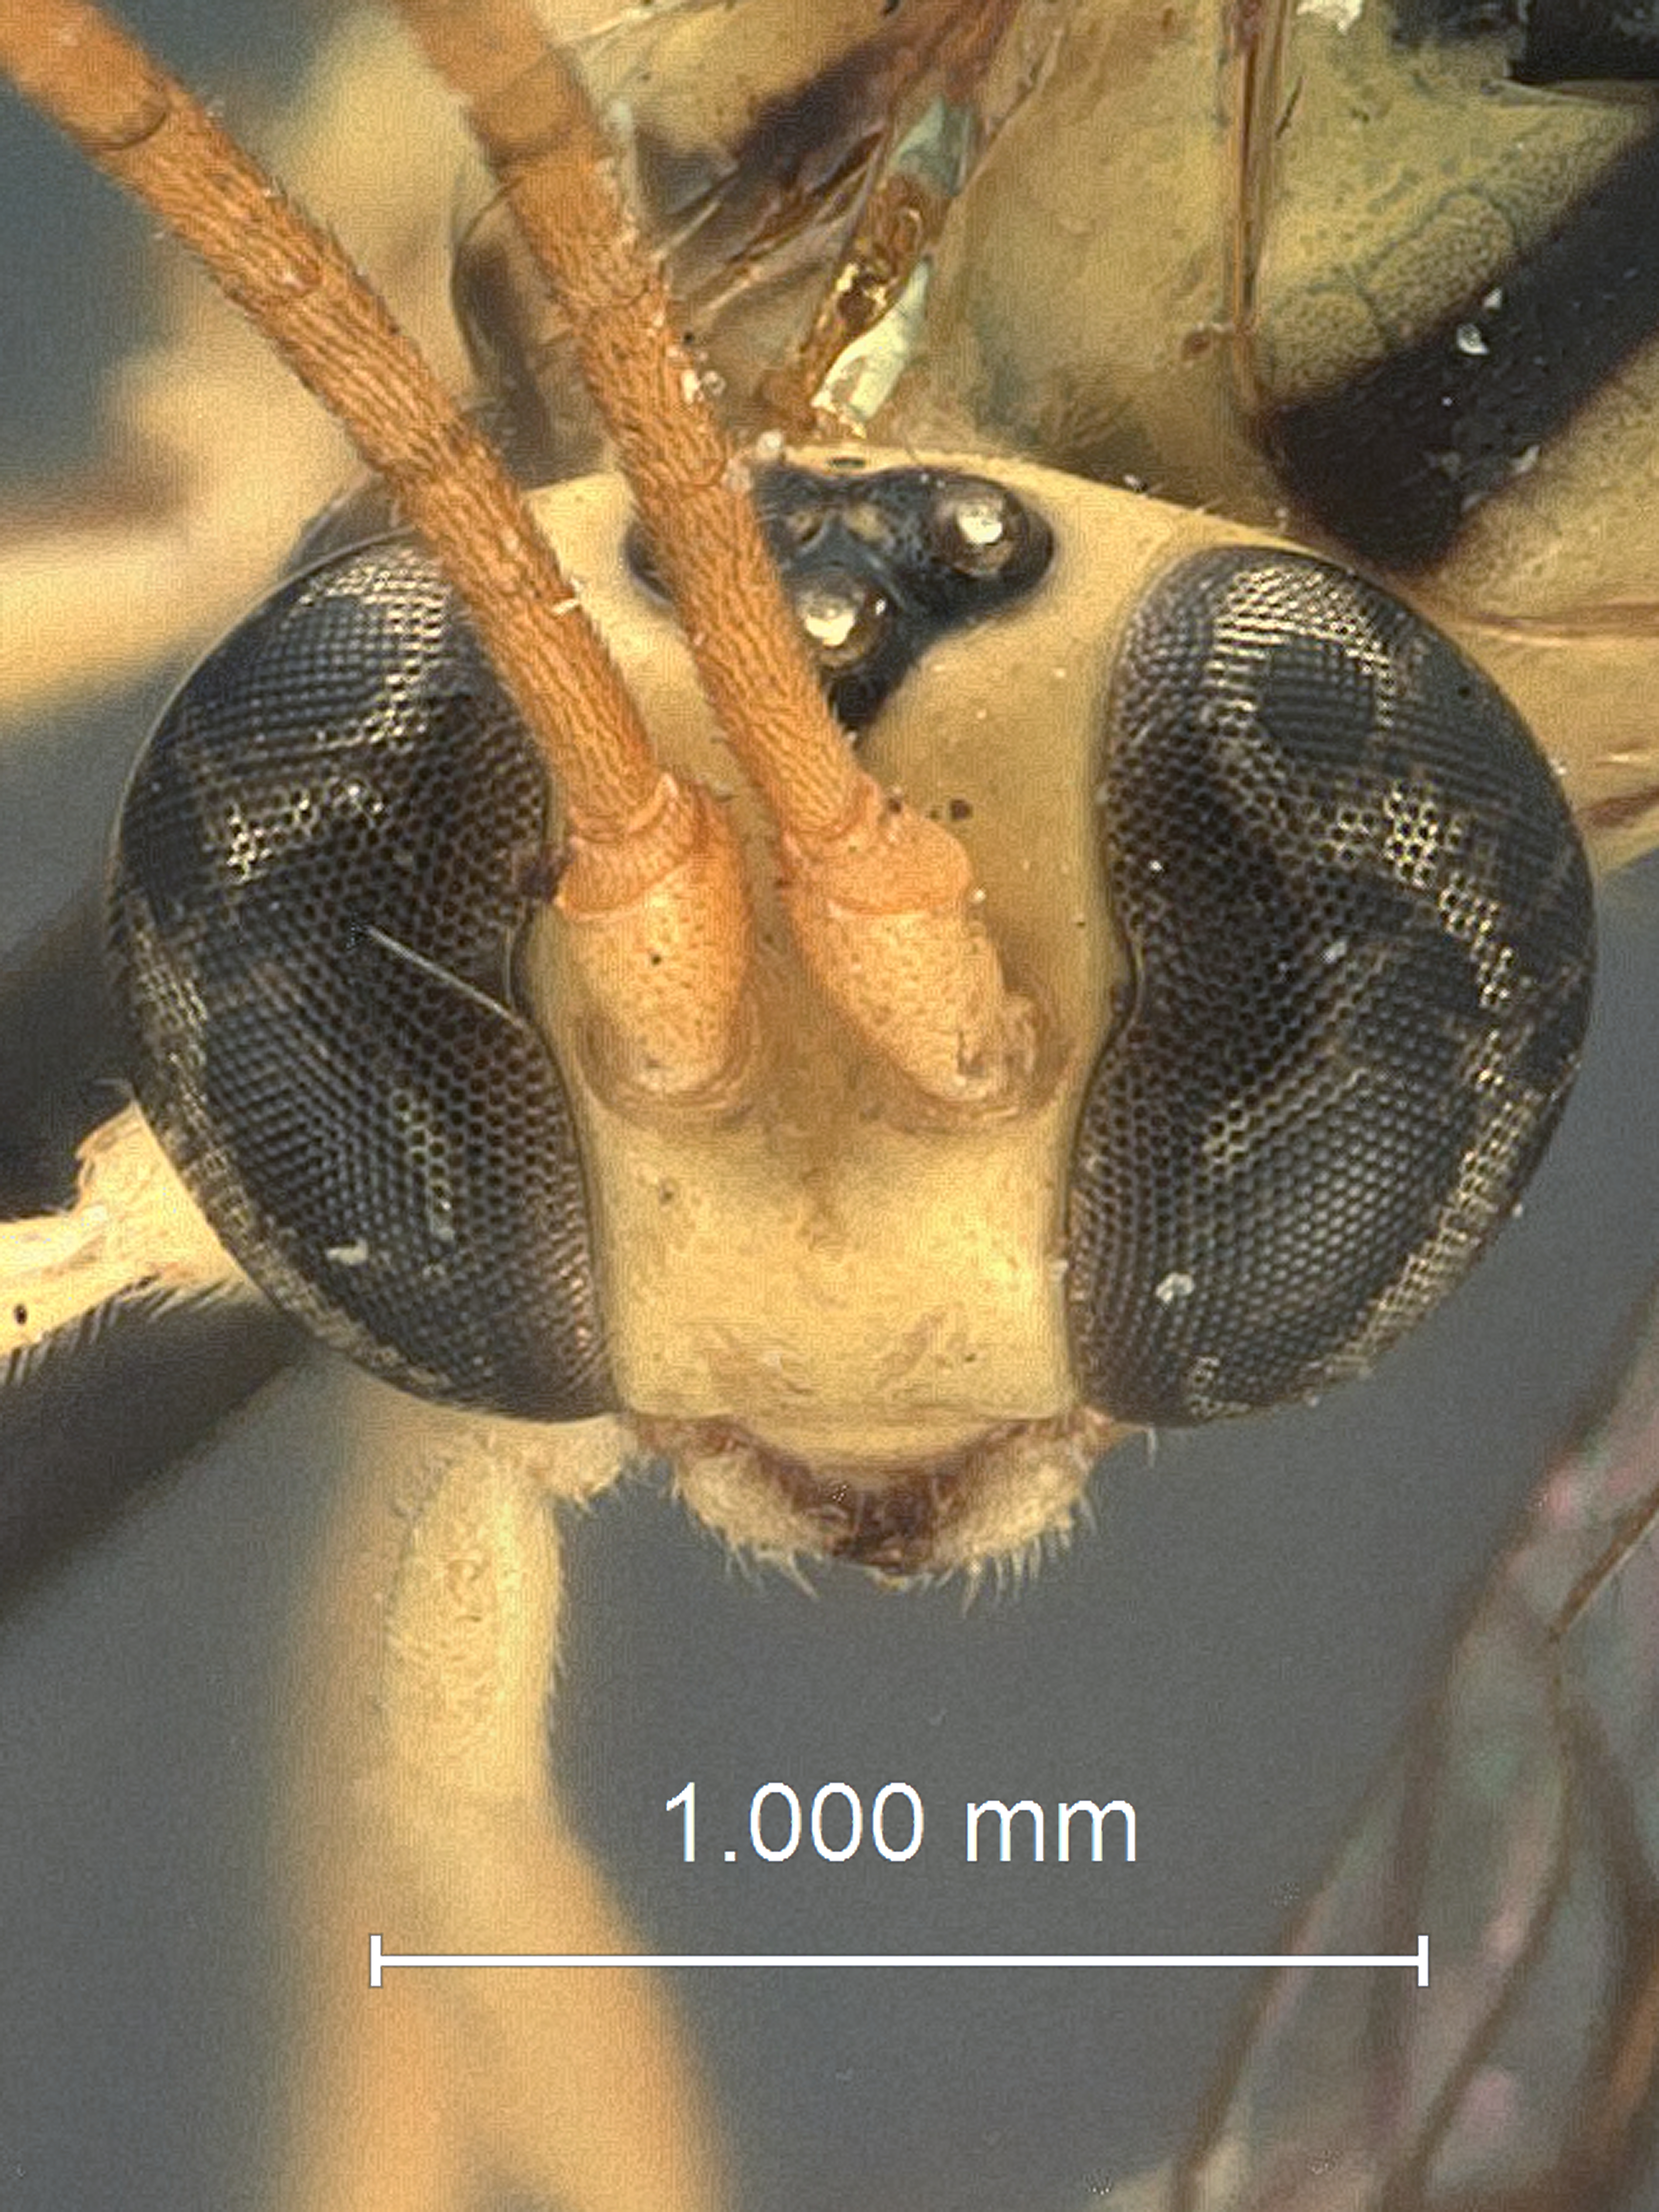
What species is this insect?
Brachycyrtus oculatus
